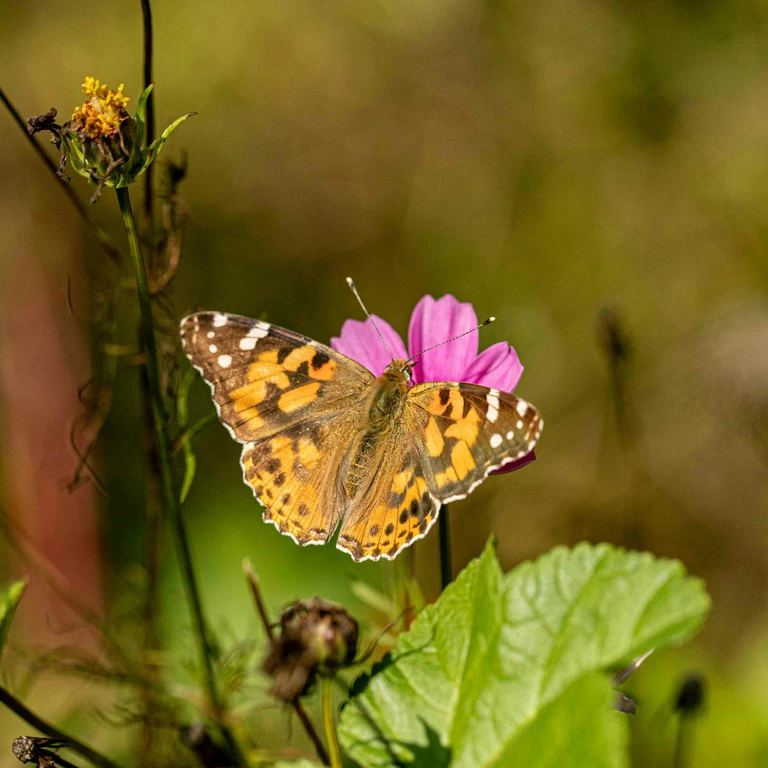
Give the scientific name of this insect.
Vanessa cardui
